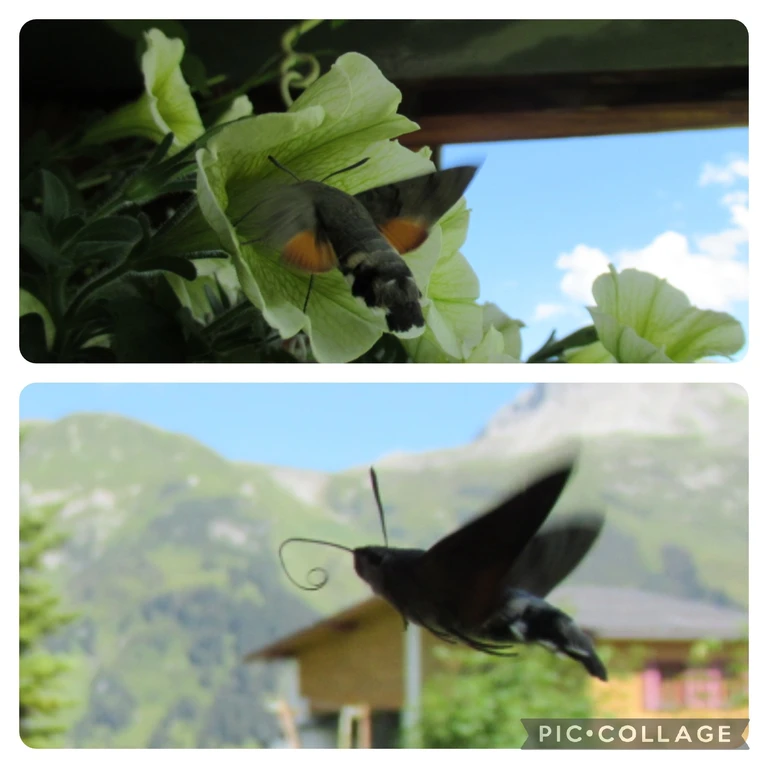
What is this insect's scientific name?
Macroglossum stellatarum
